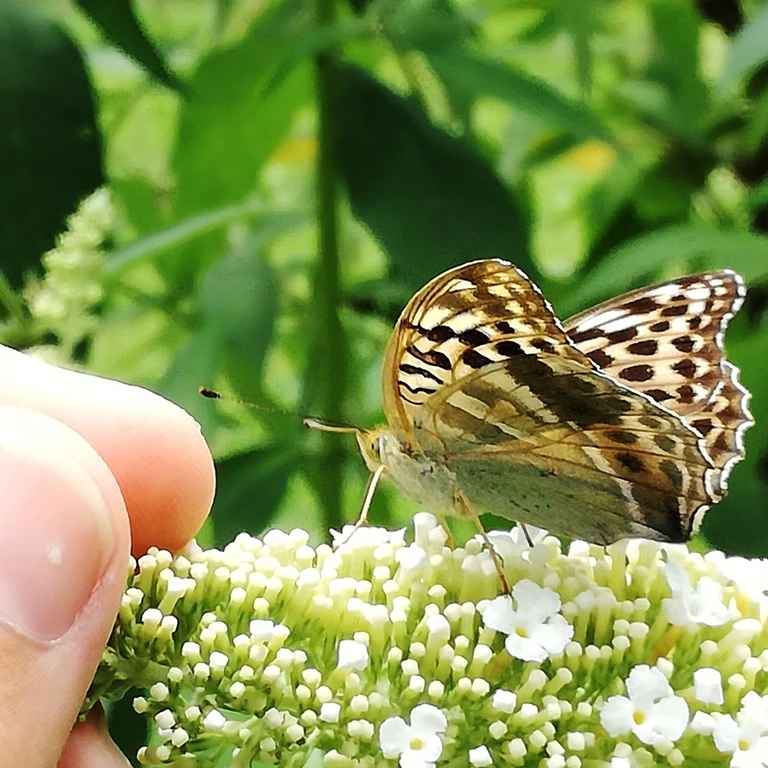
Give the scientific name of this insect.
Argynnis paphia
